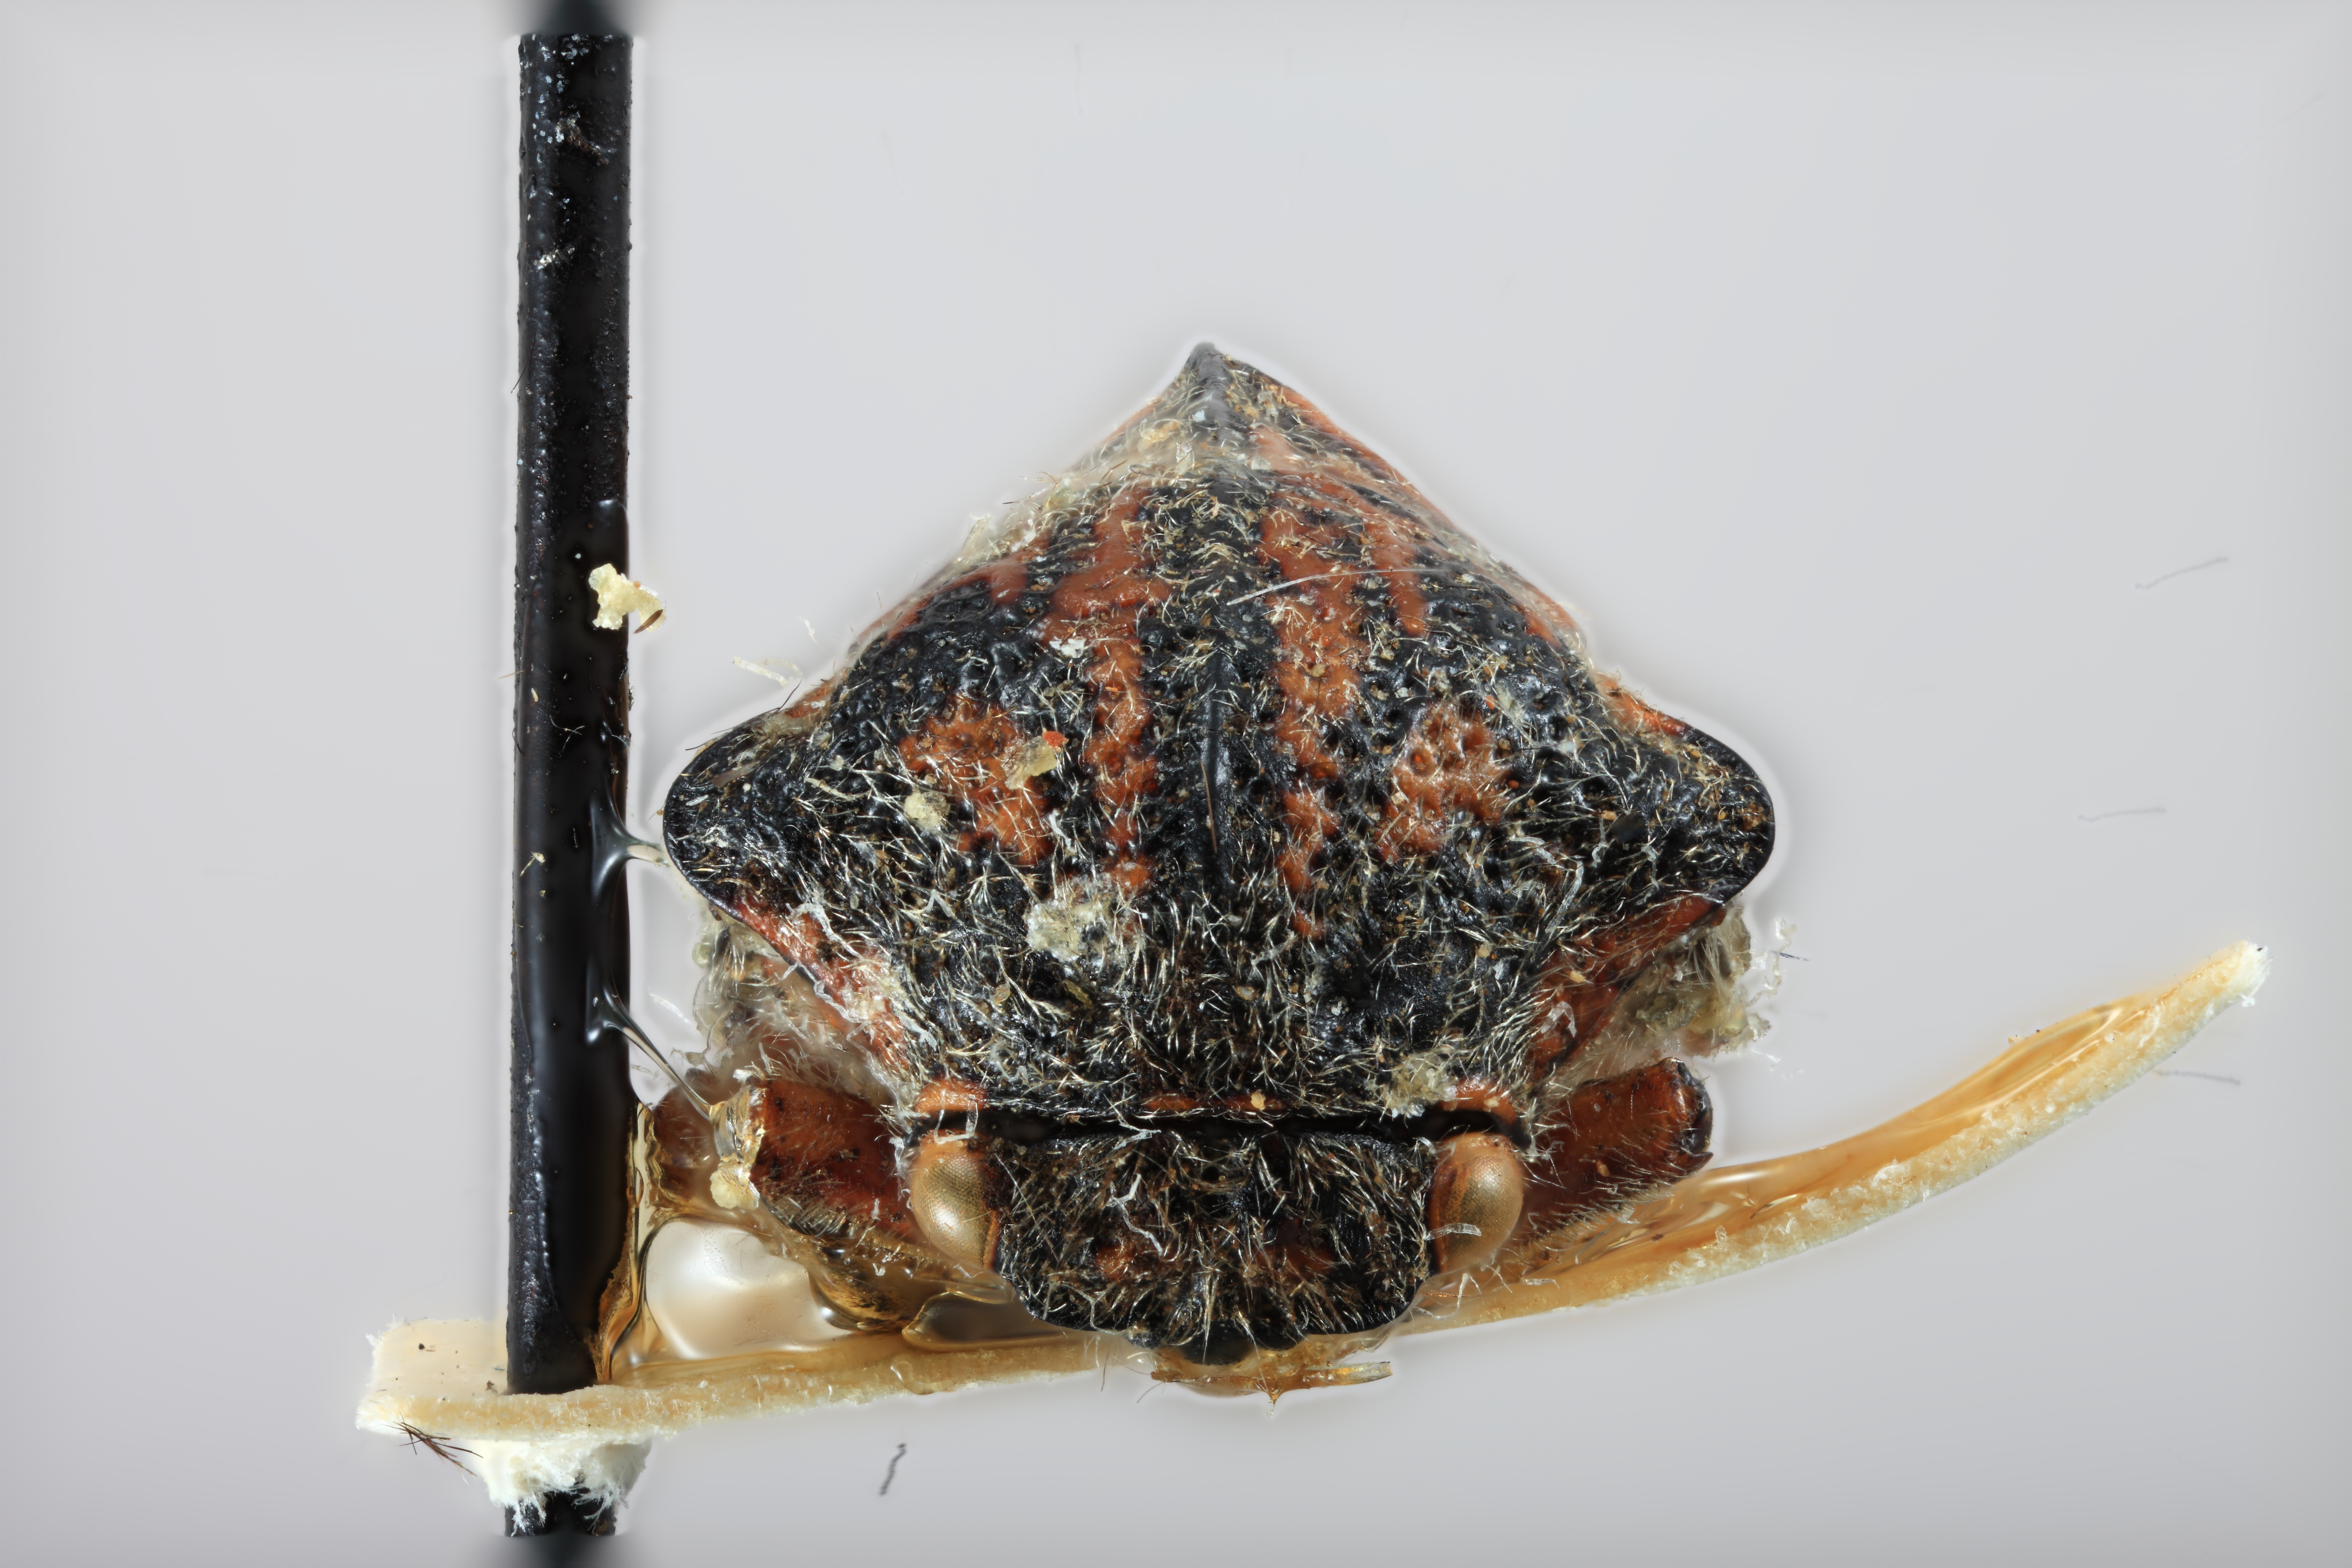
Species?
Metcalfiella antoniae
